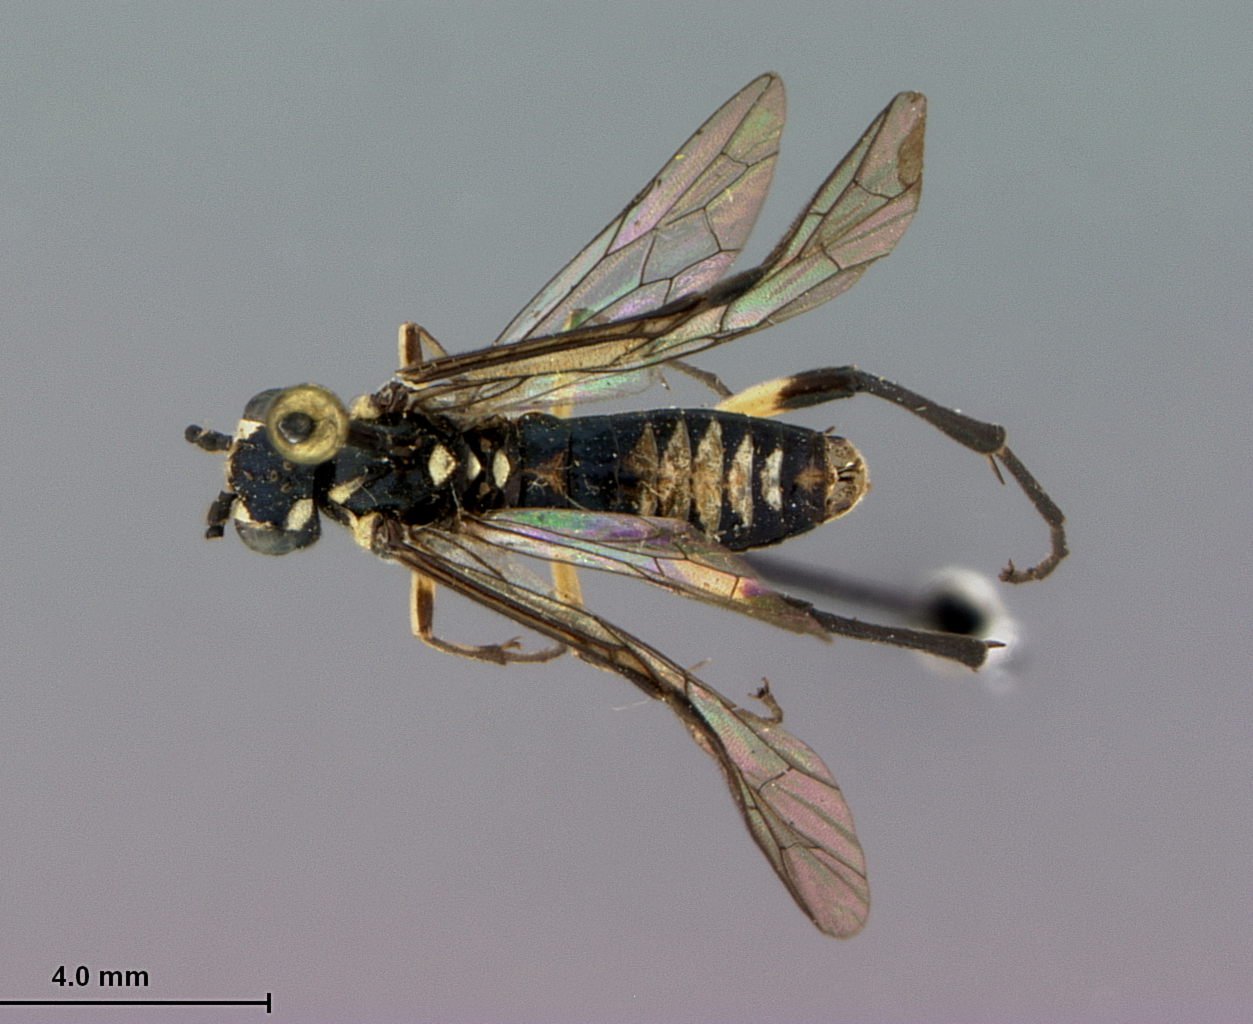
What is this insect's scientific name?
Pachyprotasis brunettii
